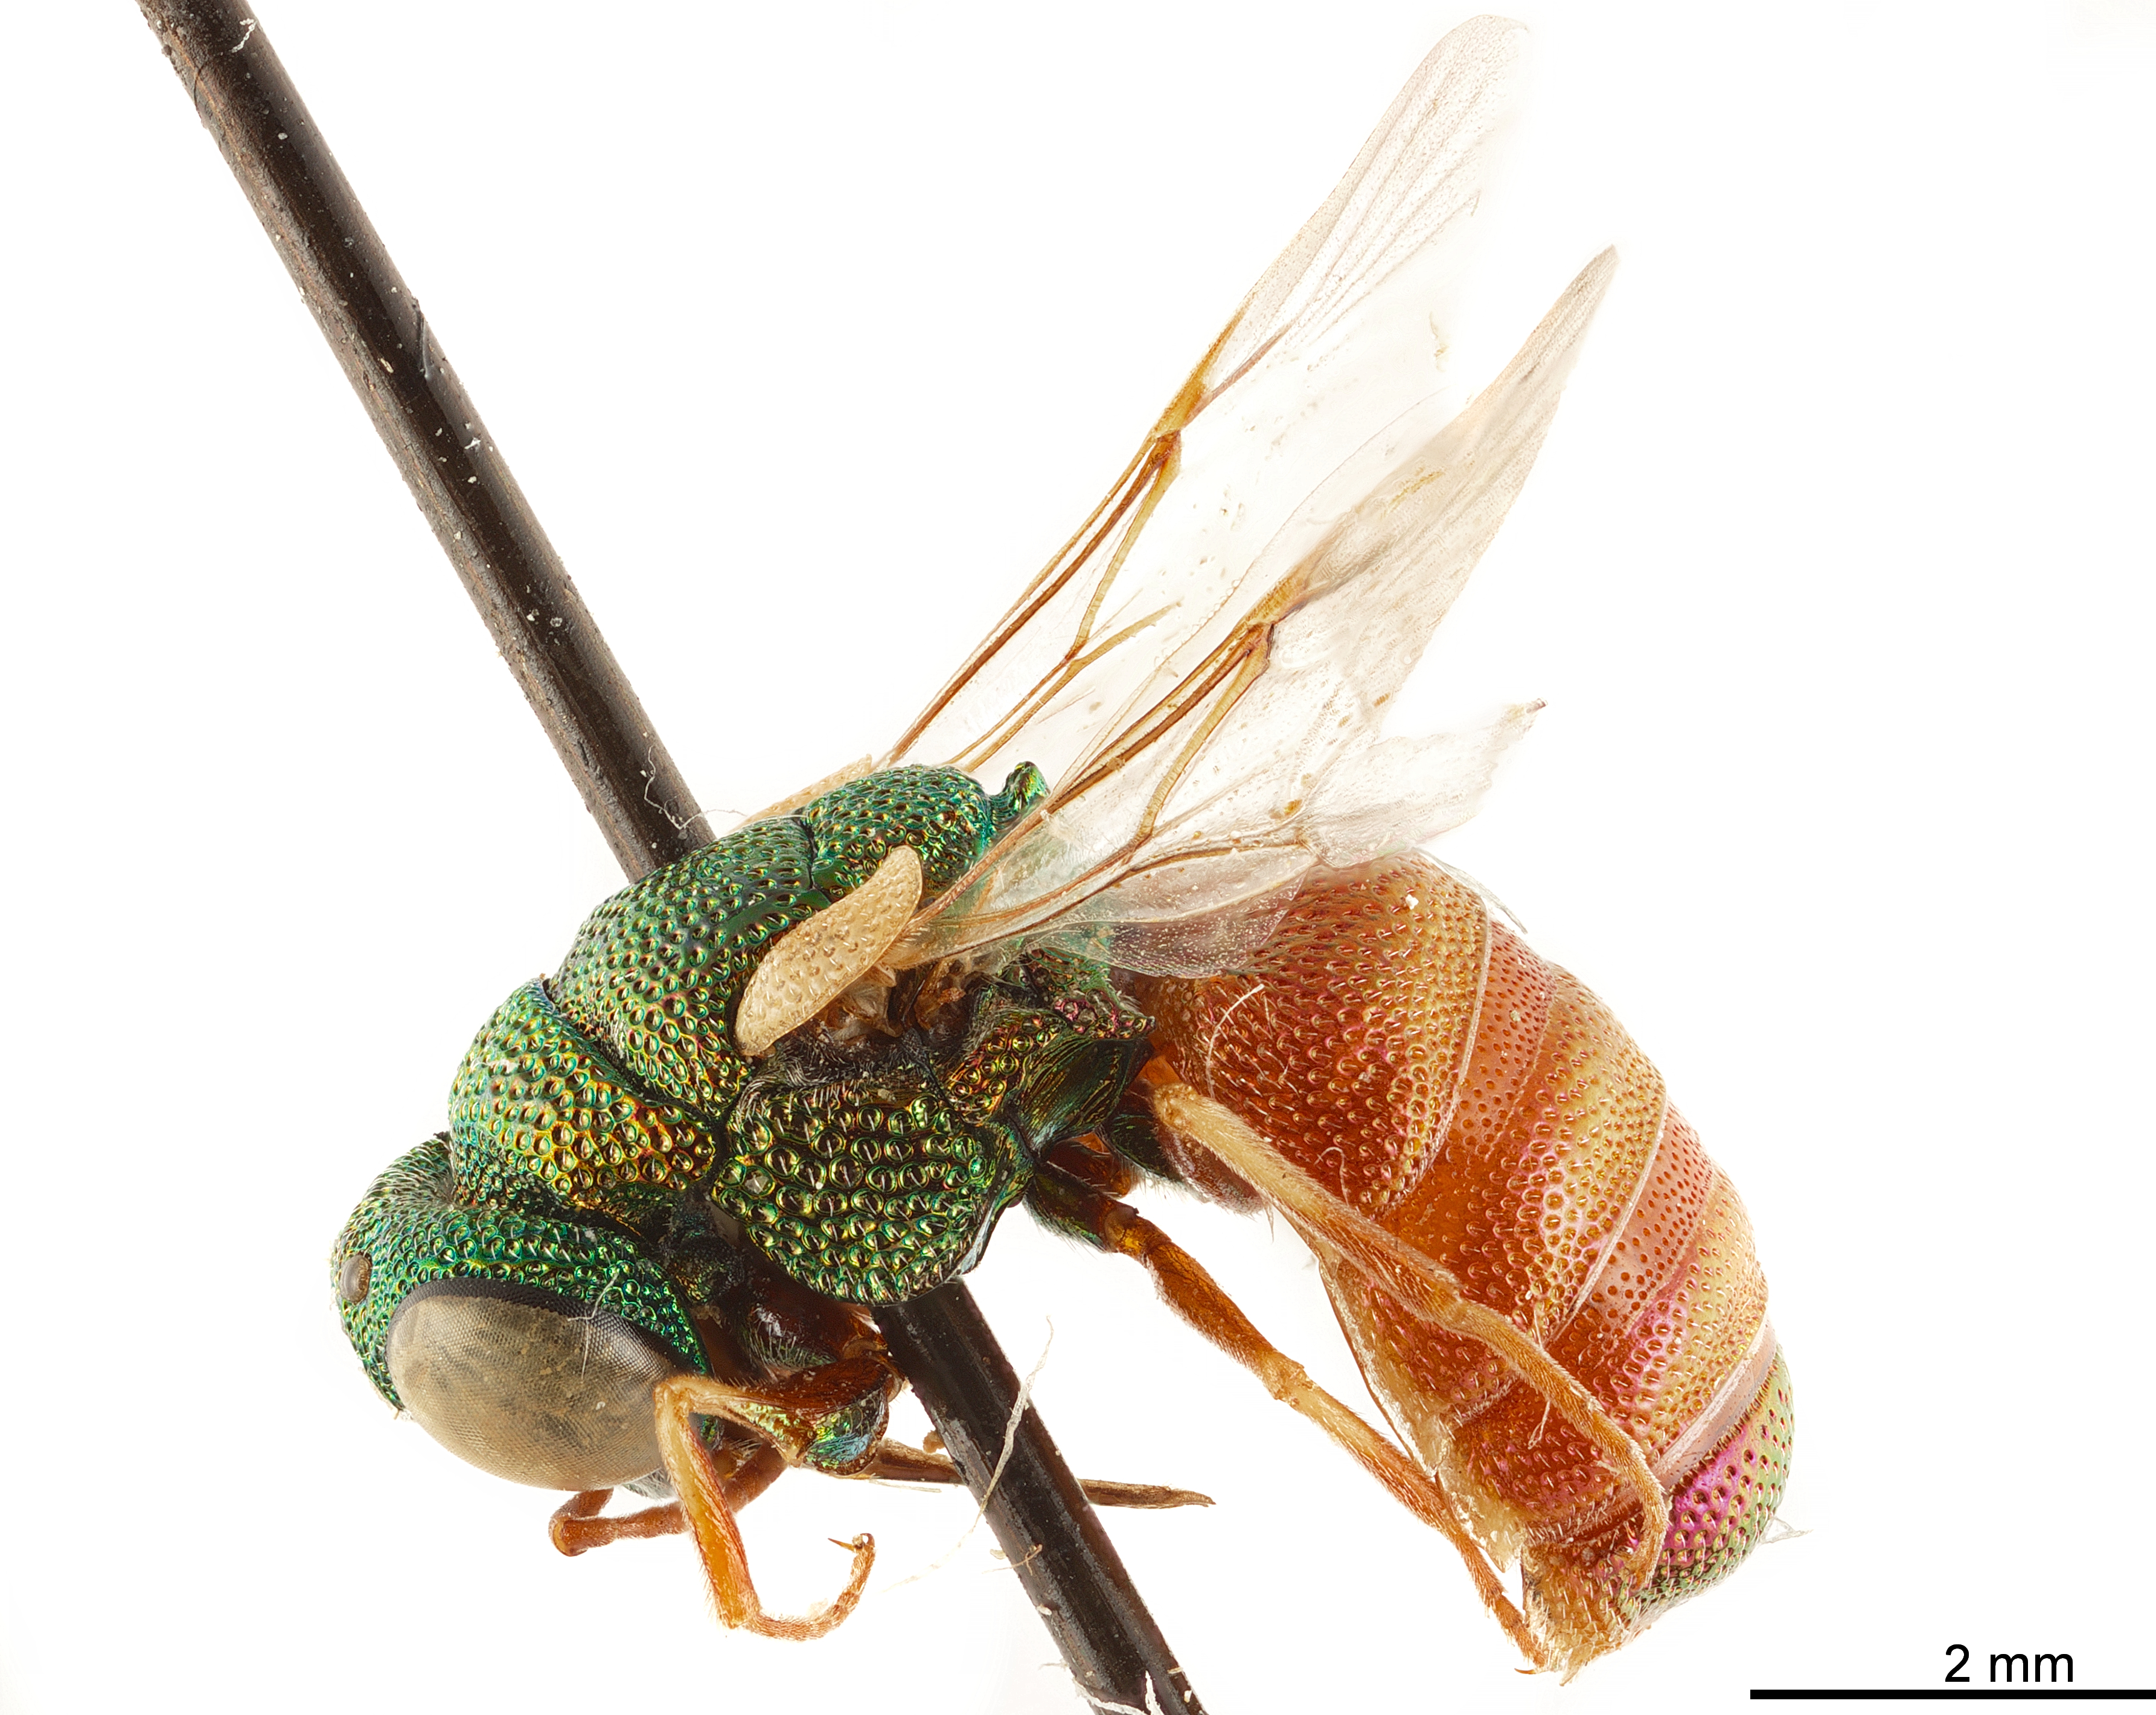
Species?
Cephaloparnops denticulatus
